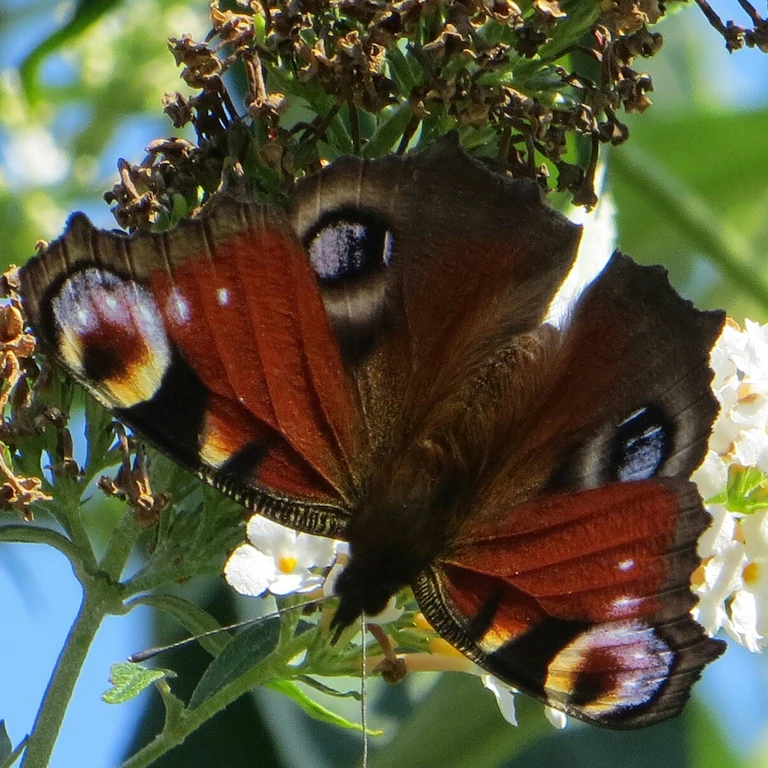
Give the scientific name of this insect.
Aglais io
